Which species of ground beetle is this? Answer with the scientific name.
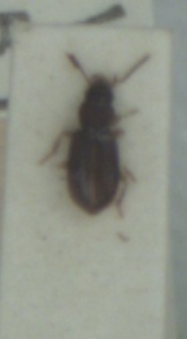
Acupalpus exiguus
